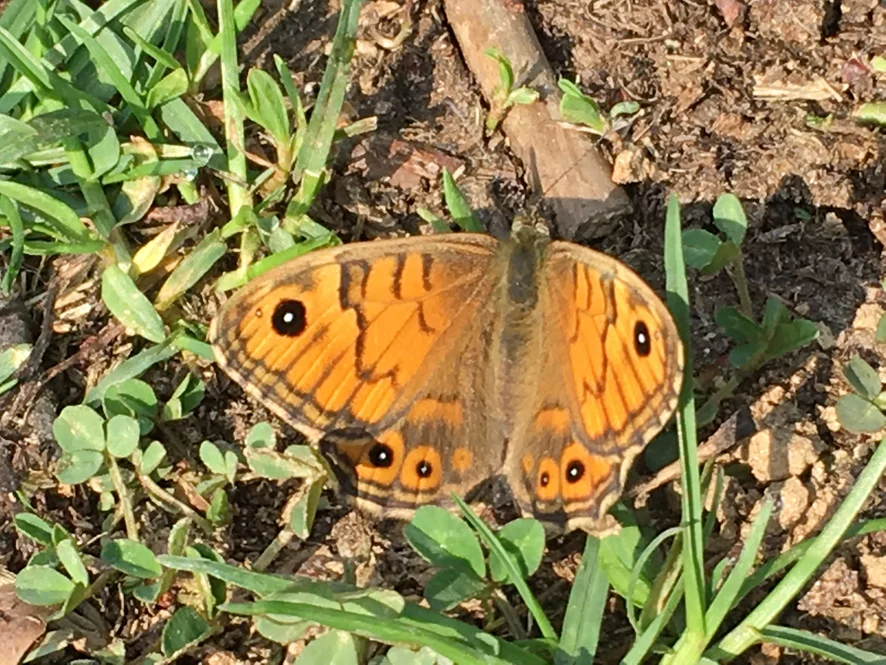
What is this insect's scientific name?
Lasiommata megera (also Pararge megera)
